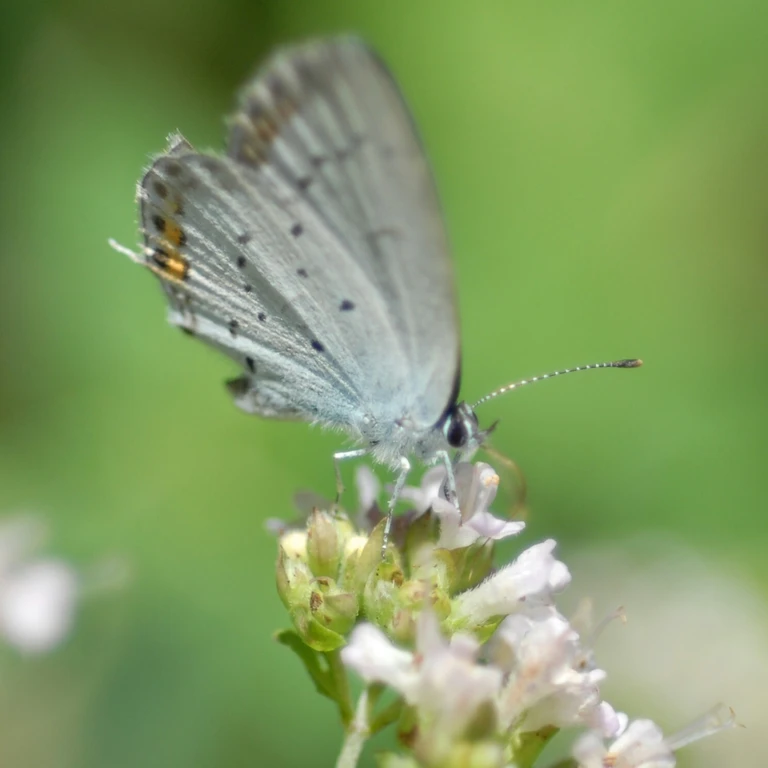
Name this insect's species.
Cupido argiades (also Elkalyce argiades)
